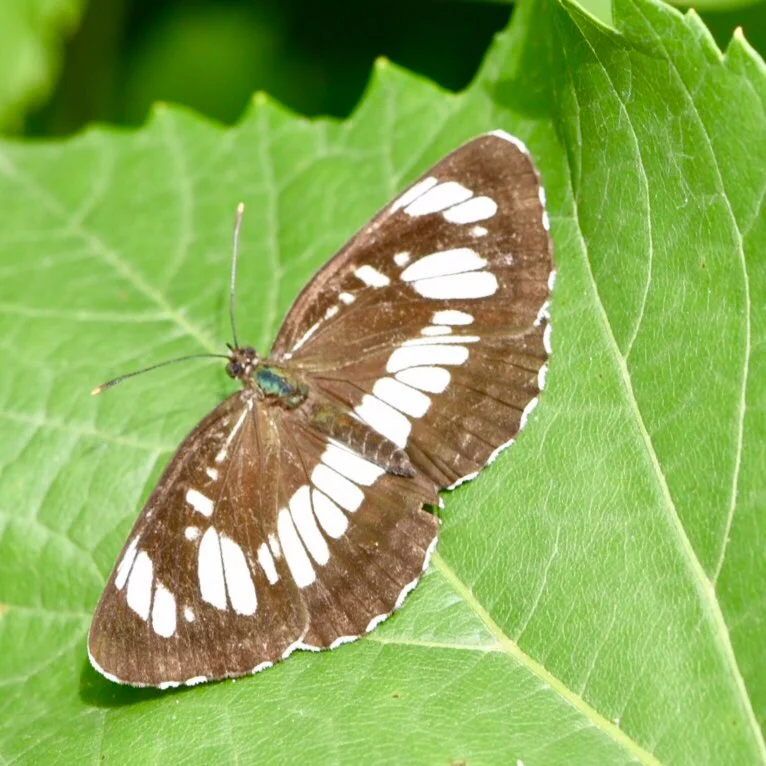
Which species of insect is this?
Neptis rivularis
